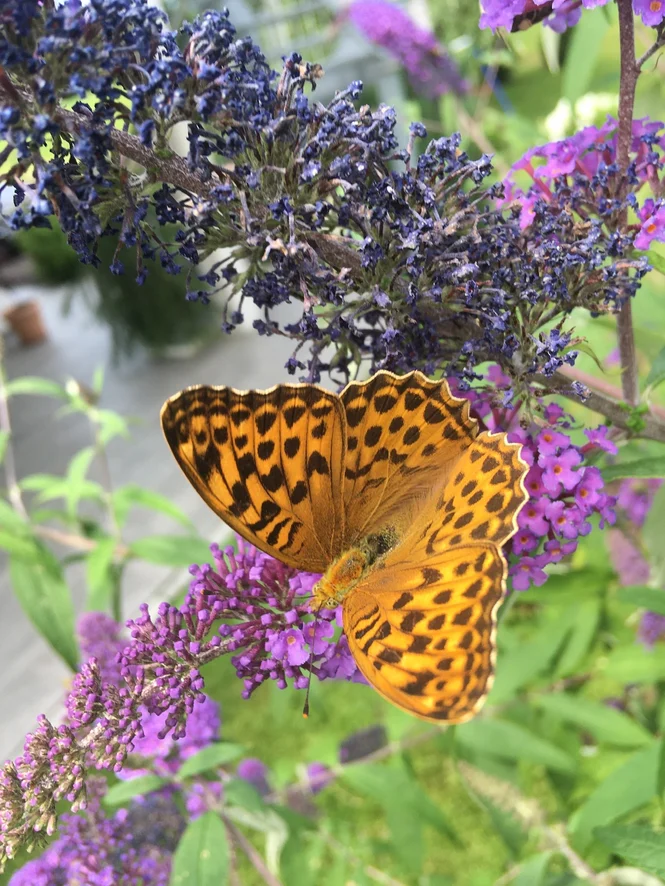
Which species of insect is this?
Argynnis paphia
